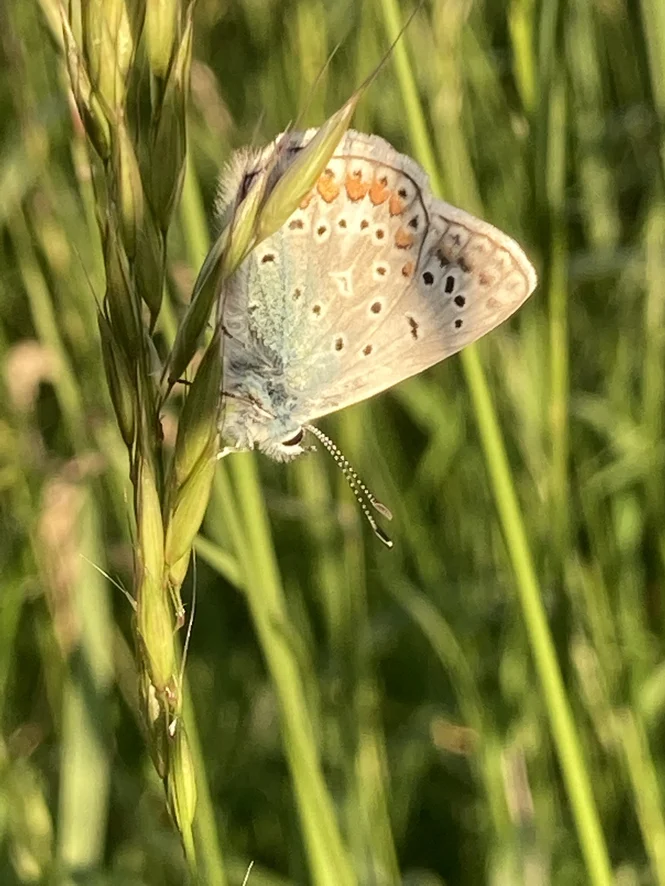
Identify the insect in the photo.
Polyommatus icarus
